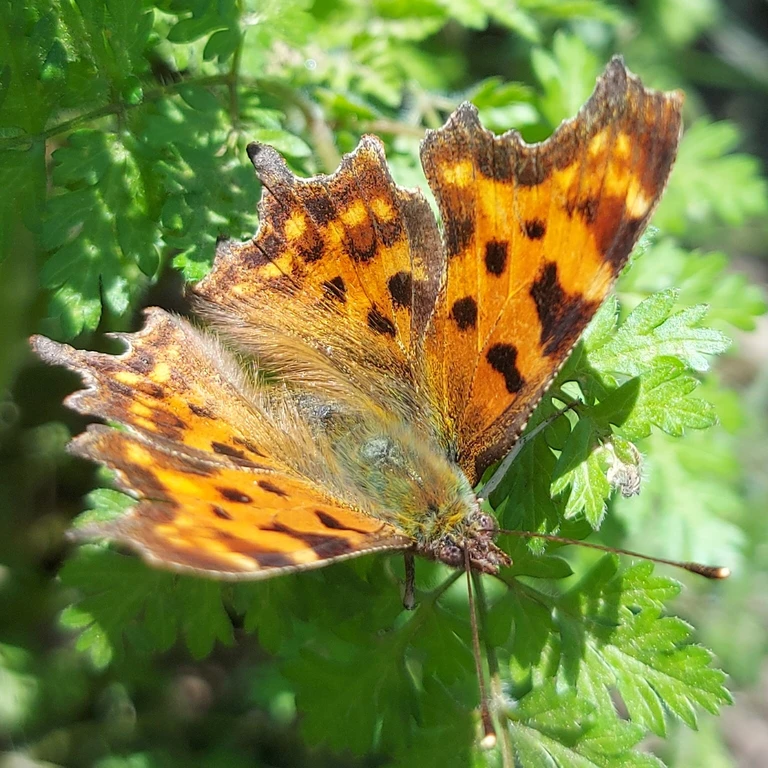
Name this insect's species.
Polygonia c-album
